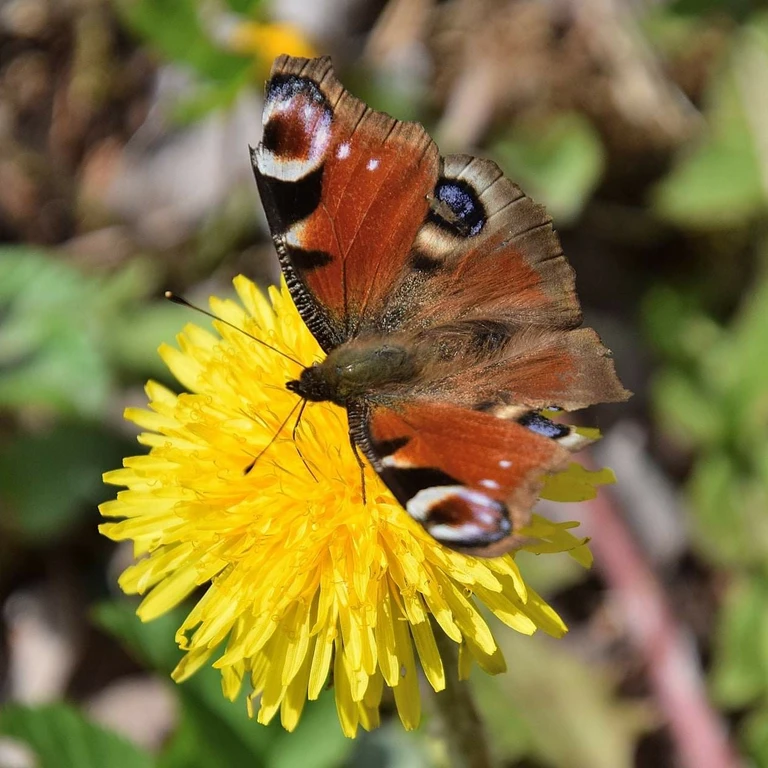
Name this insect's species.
Aglais io
